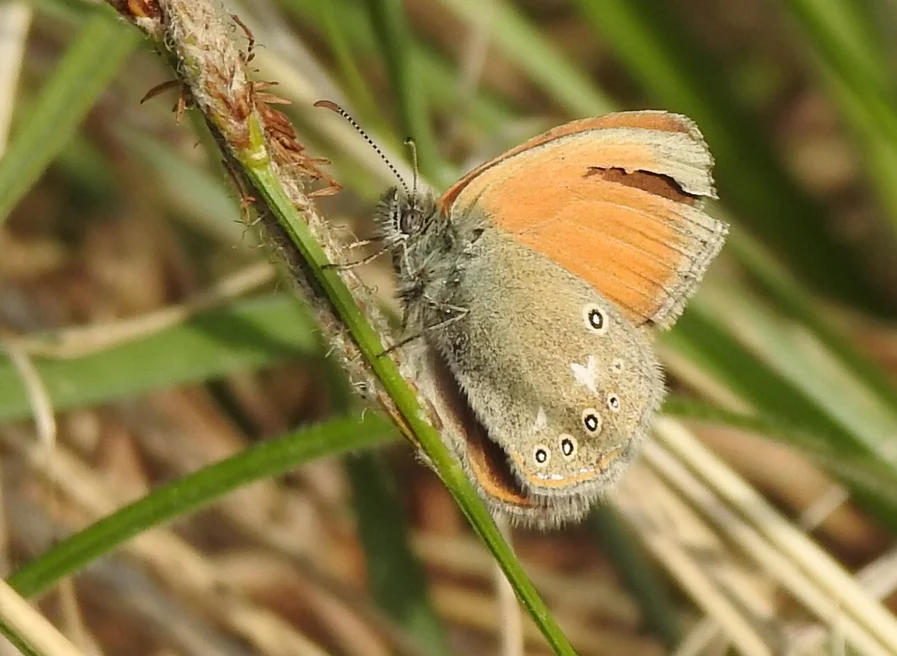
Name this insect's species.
Coenonympha glycerion (also Coenonympha iphis)
